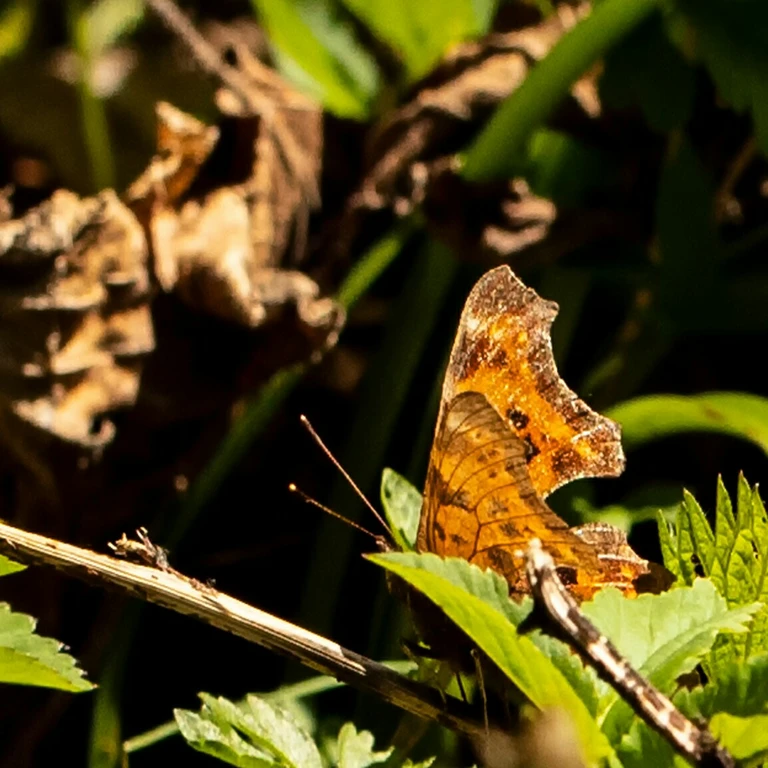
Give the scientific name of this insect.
Polygonia c-album
